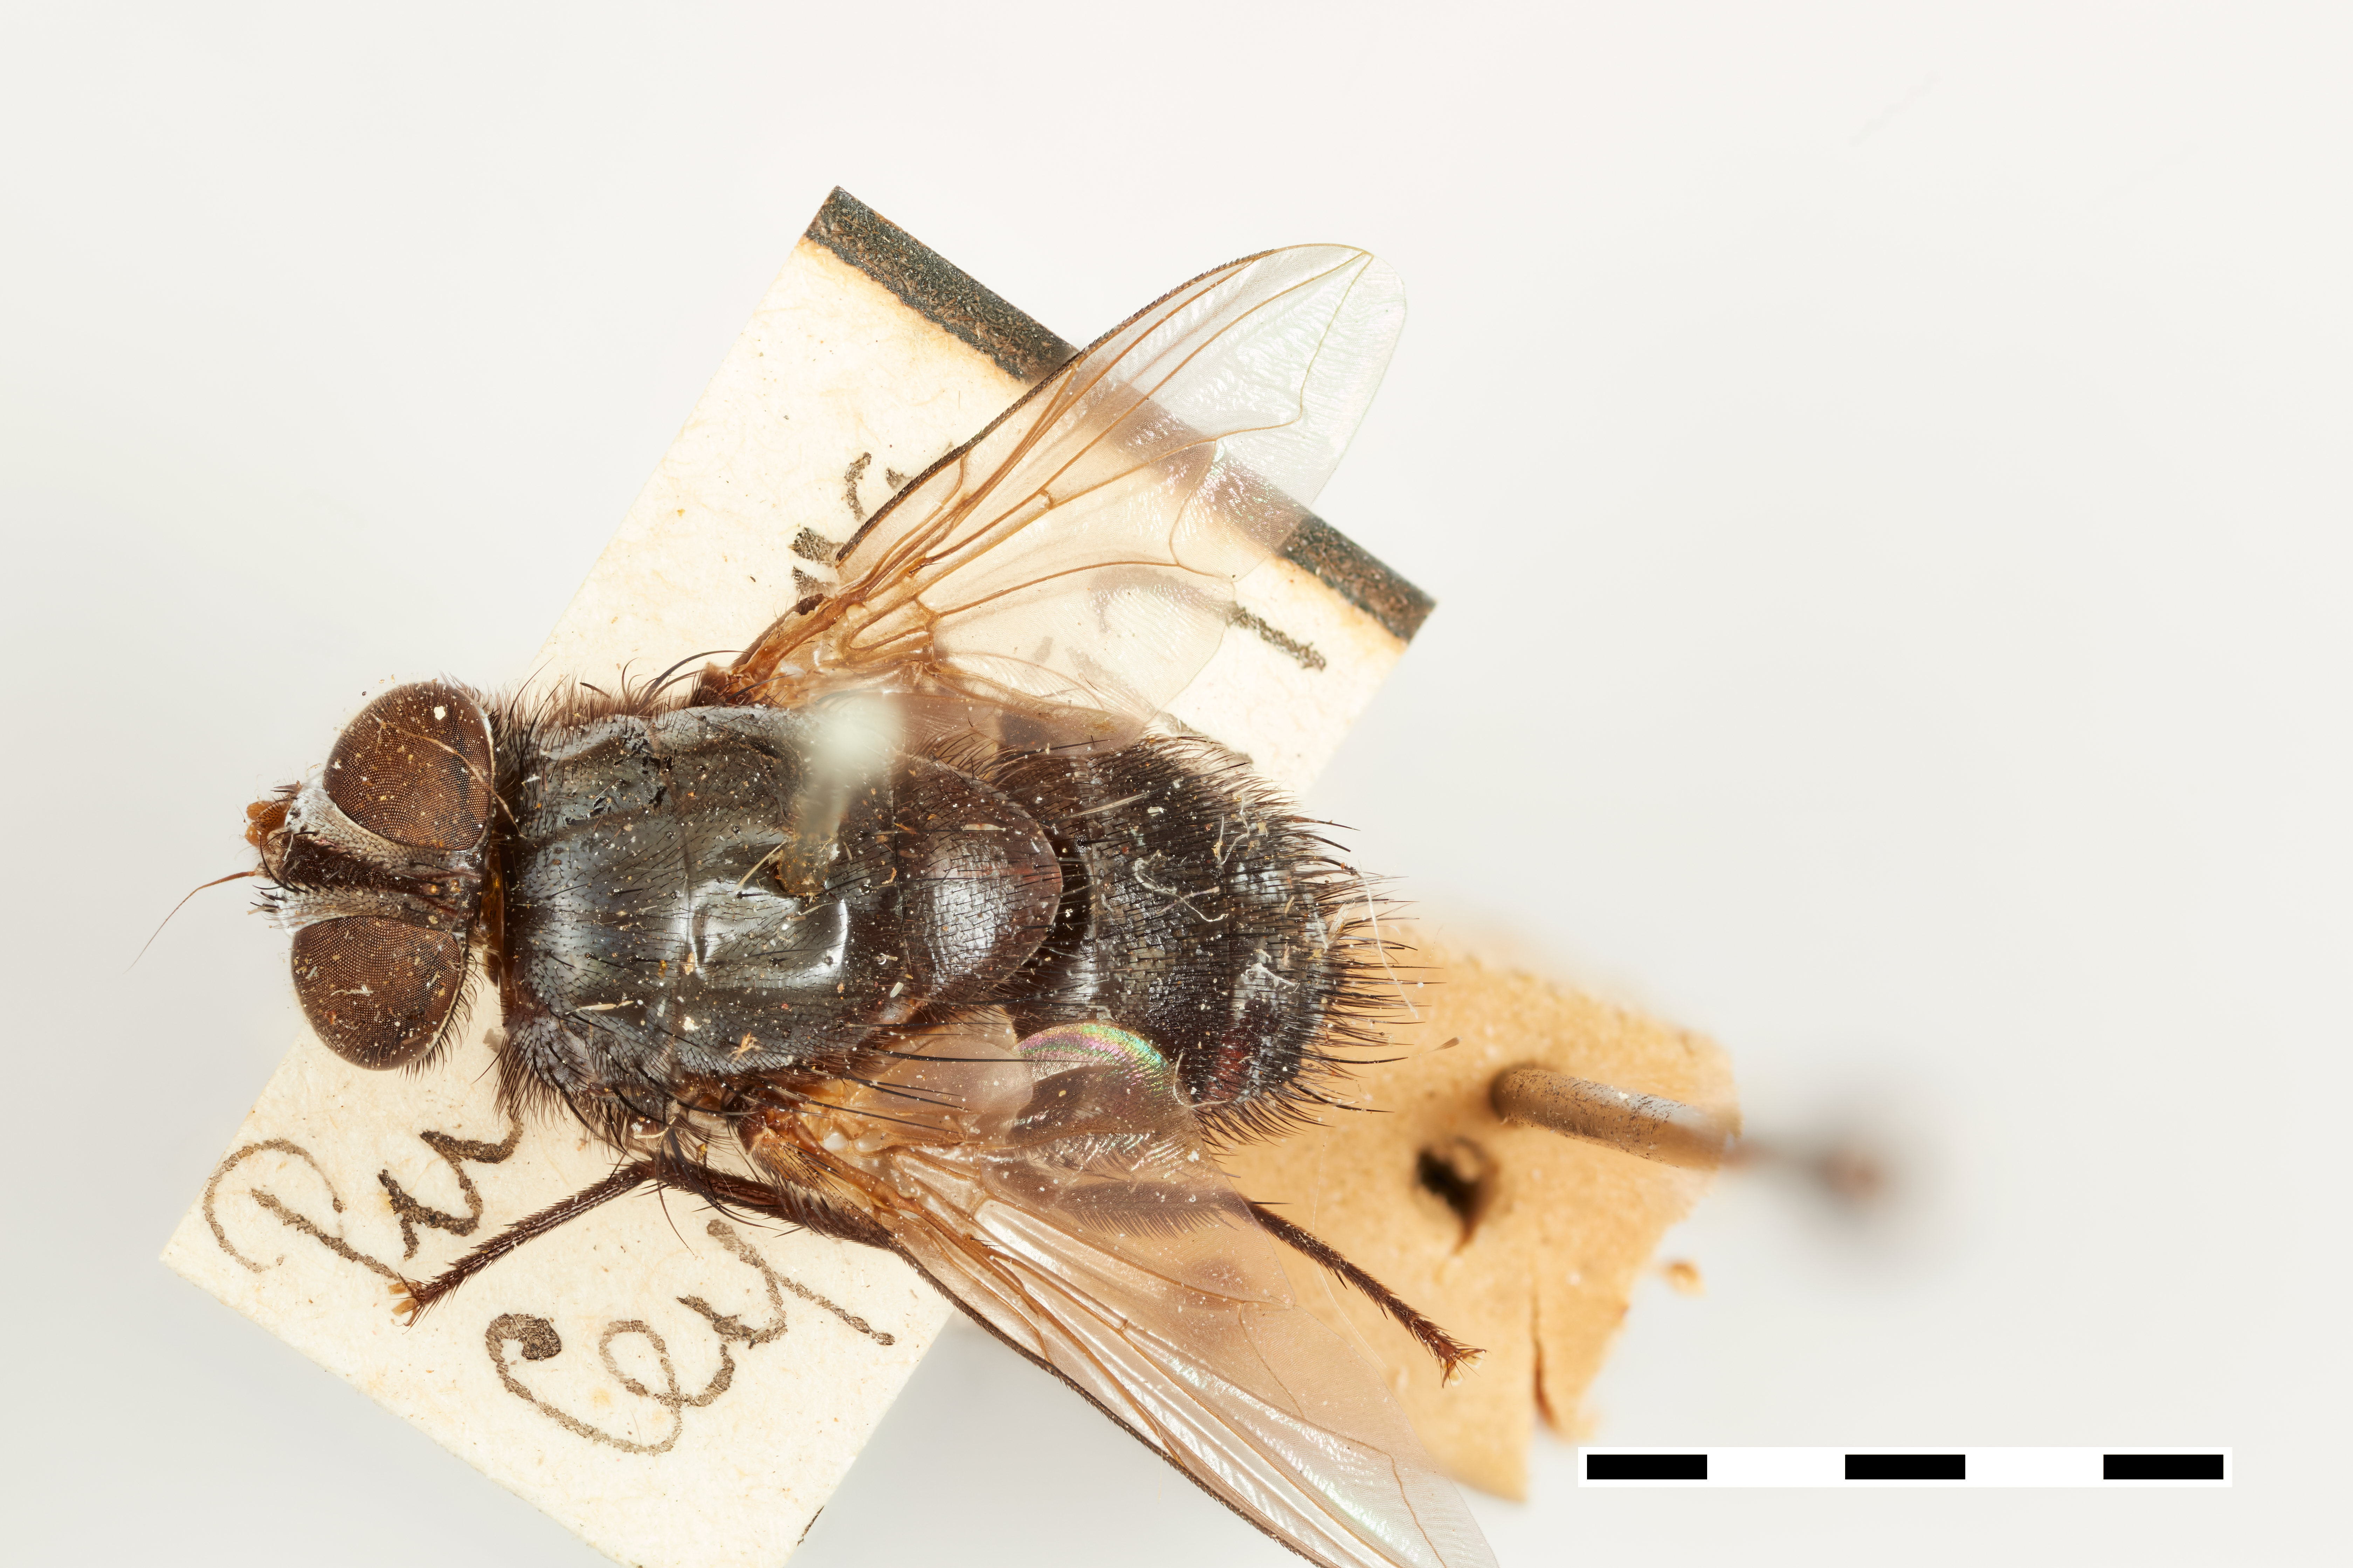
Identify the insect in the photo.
Exorista heterusiae
